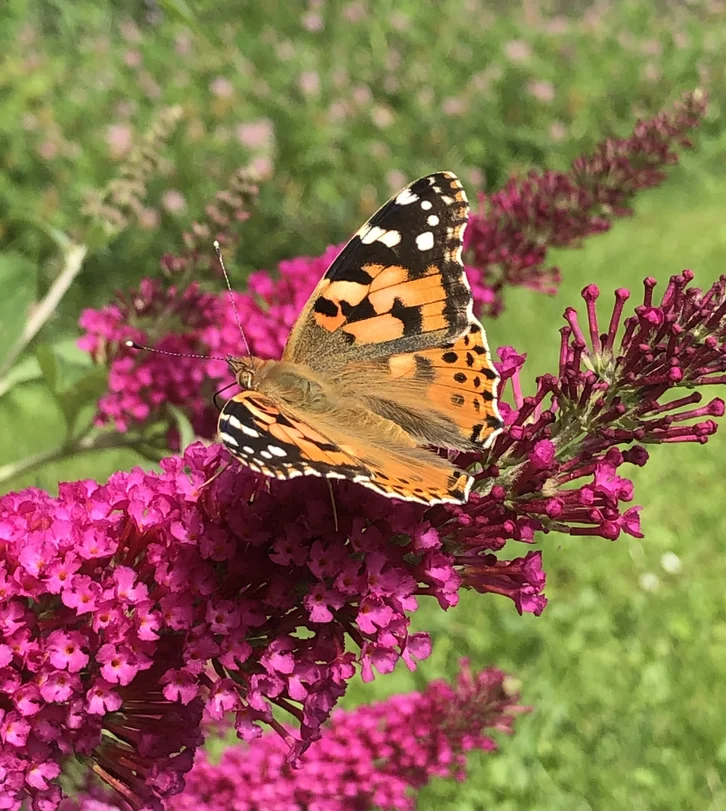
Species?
Vanessa cardui
